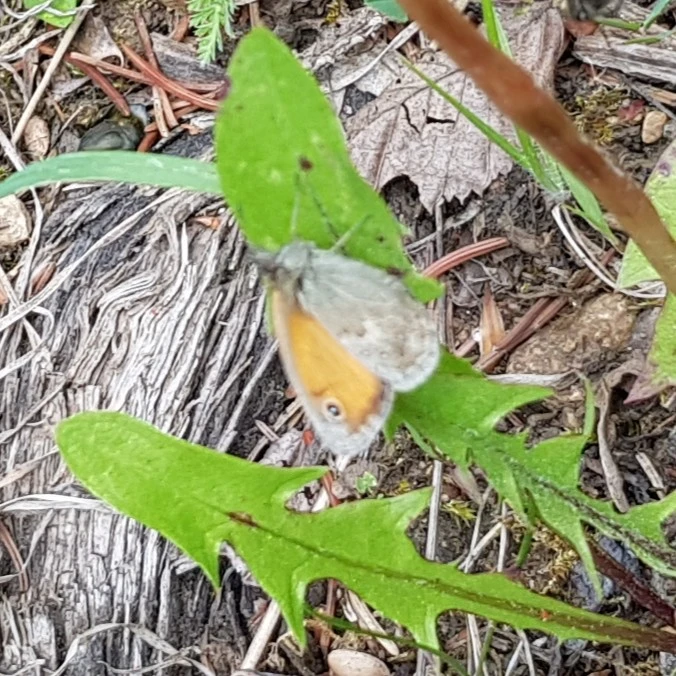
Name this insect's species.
Coenonympha pamphilus
